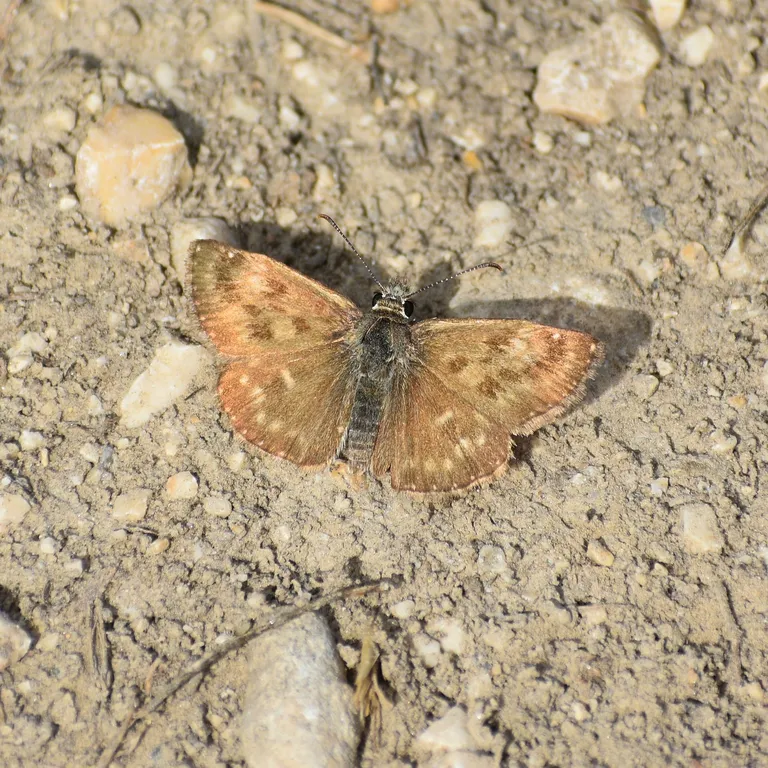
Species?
Erynnis tages
